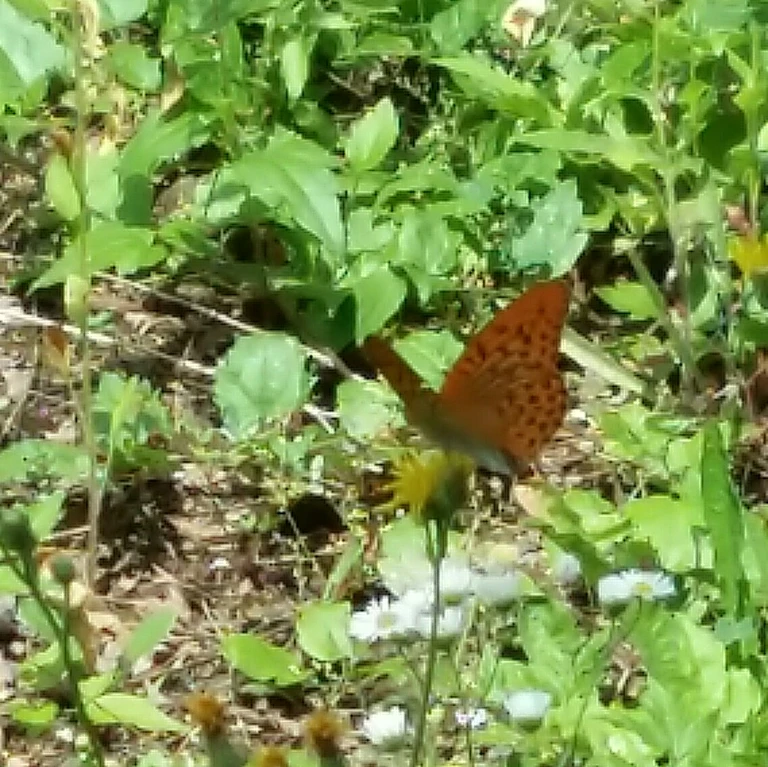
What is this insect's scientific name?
Argynnis paphia
